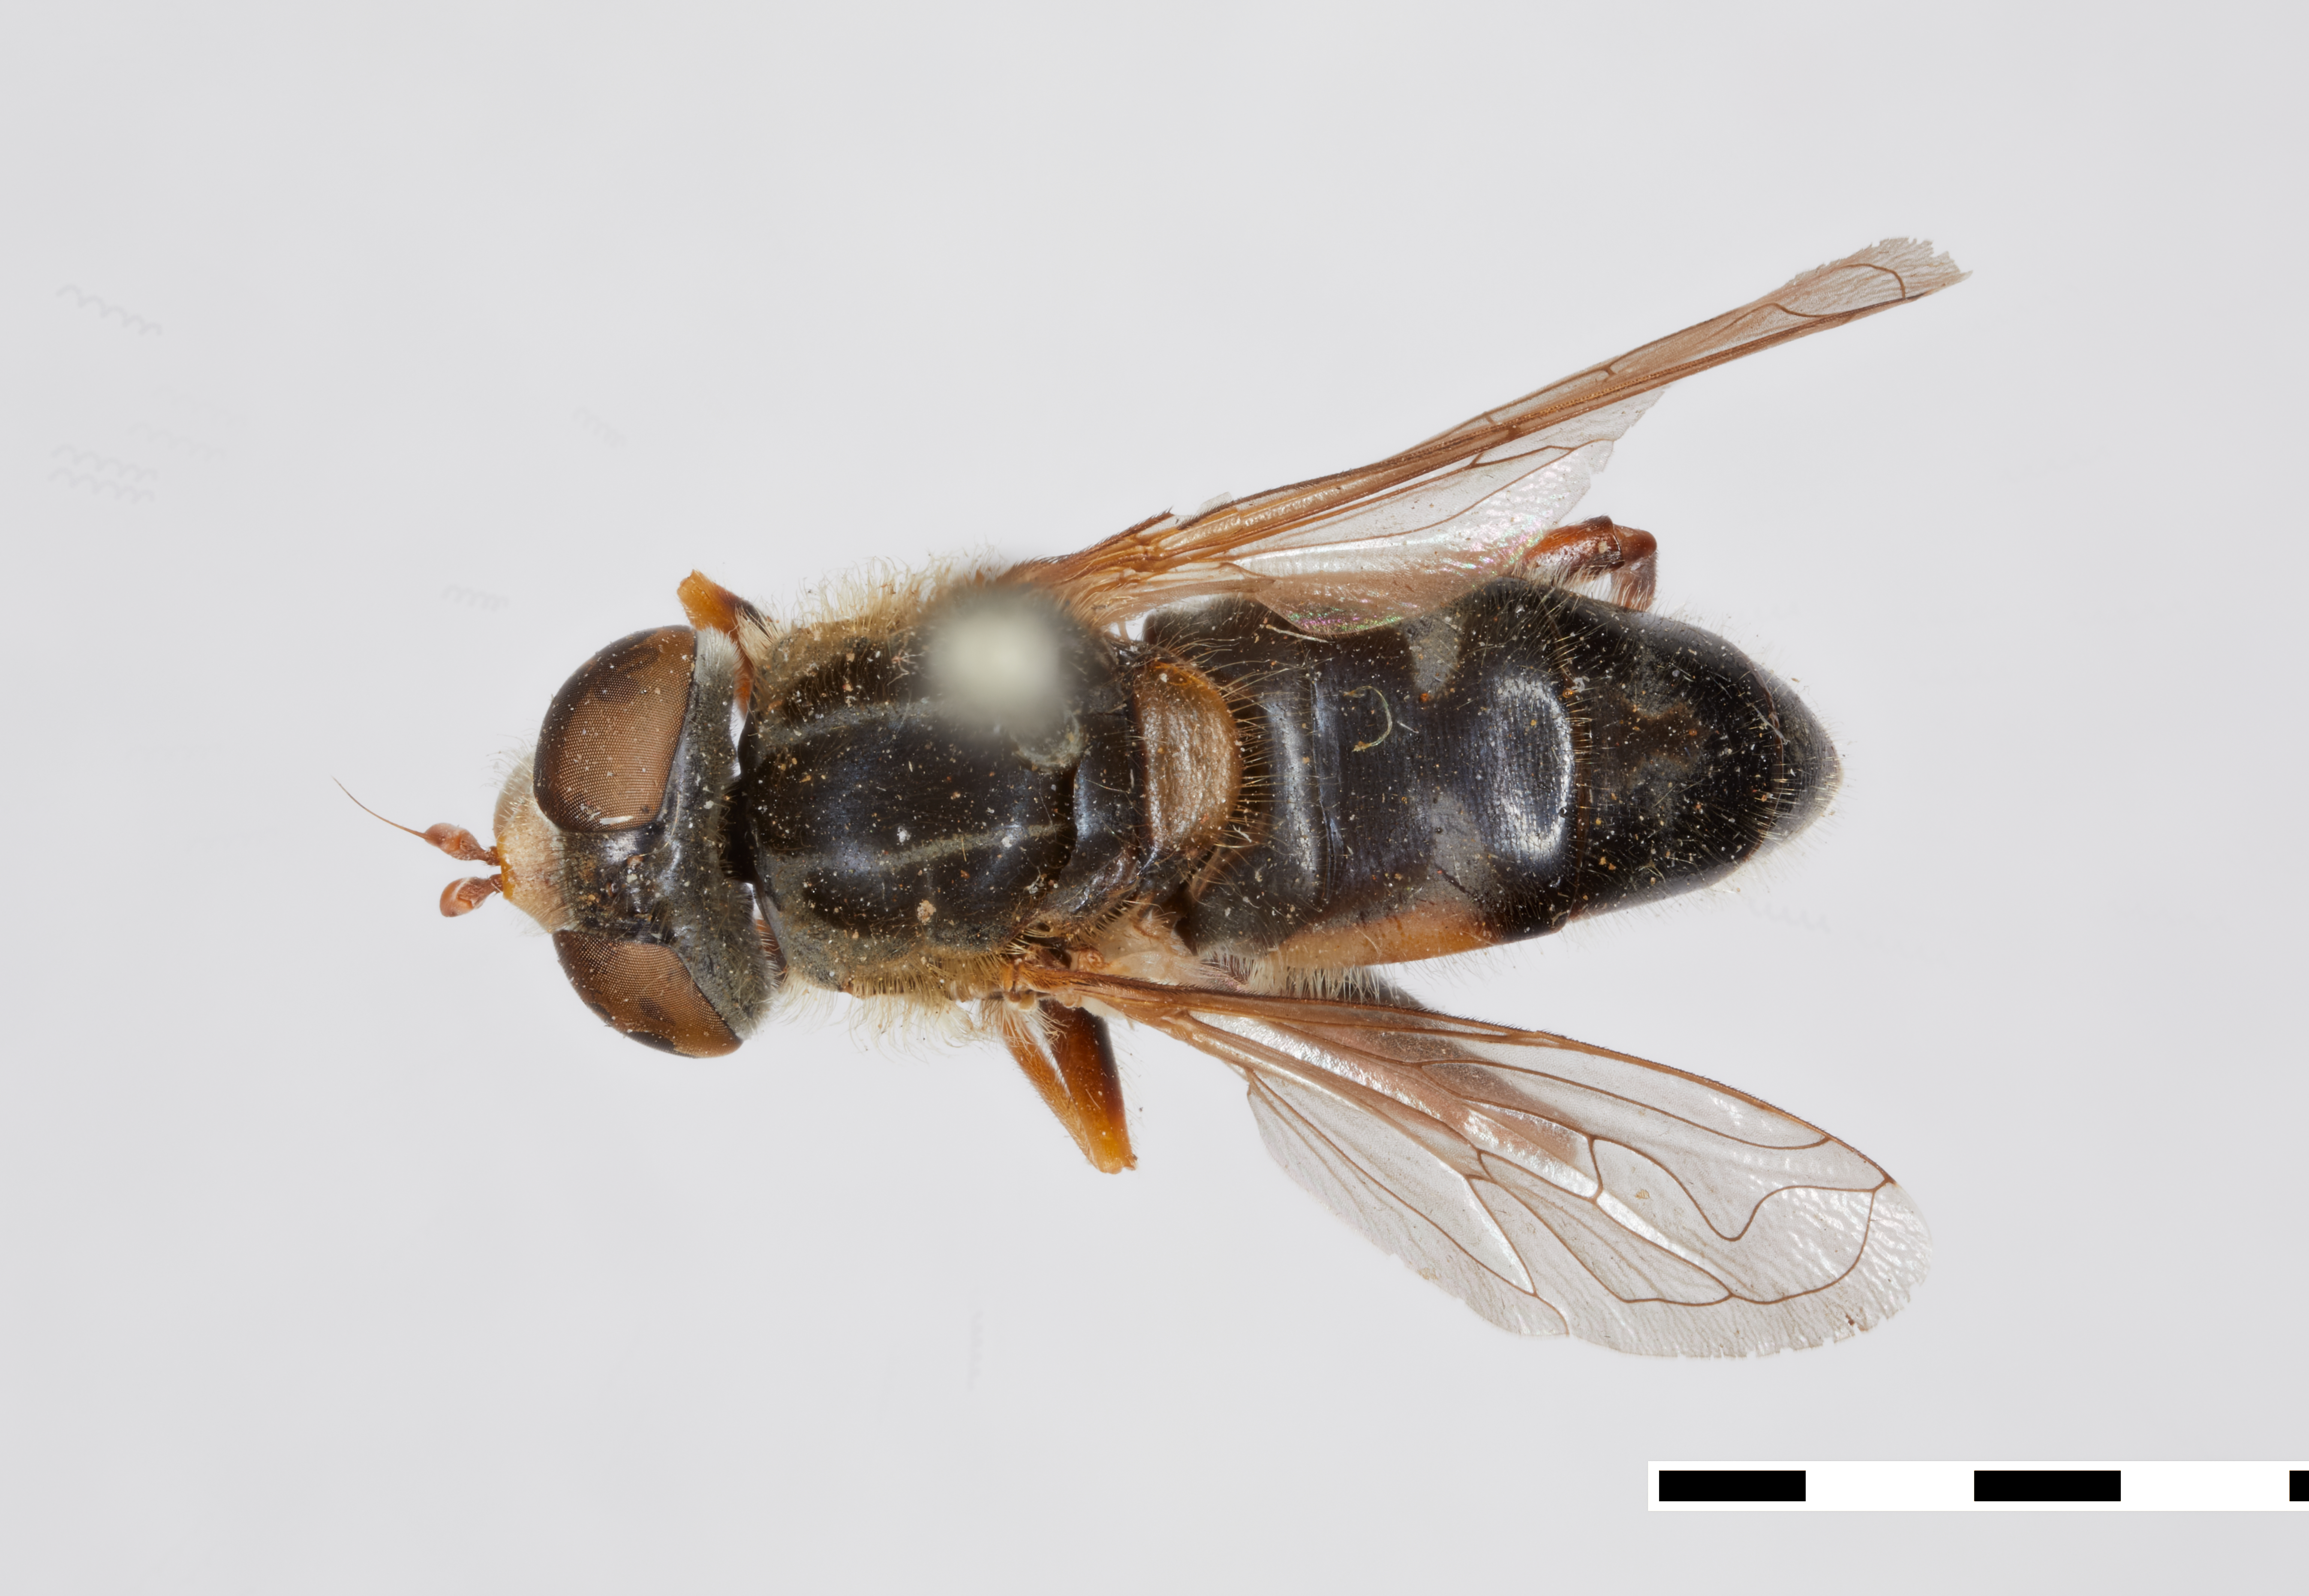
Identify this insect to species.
Helophilus bilinearis
